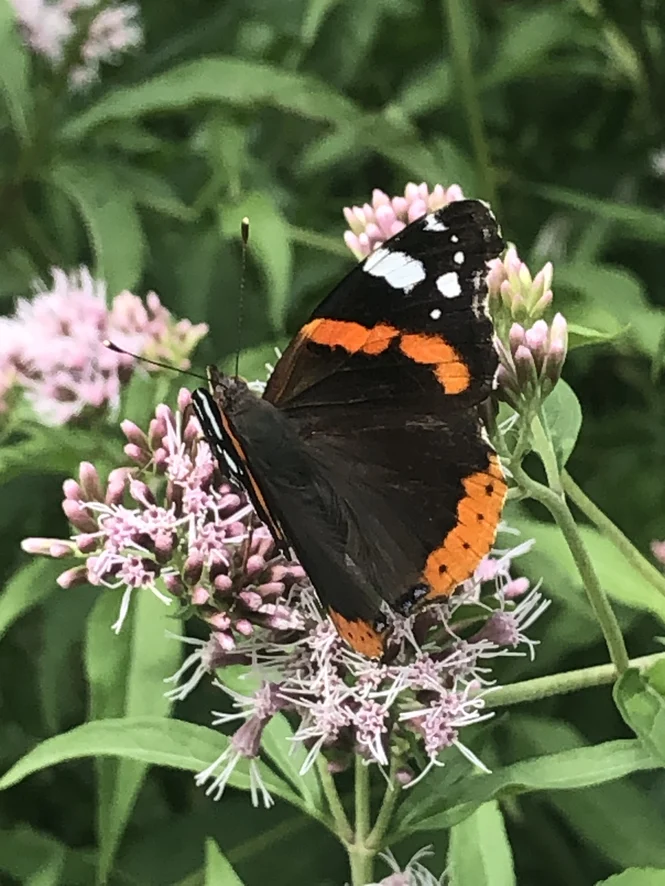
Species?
Vanessa atalanta
